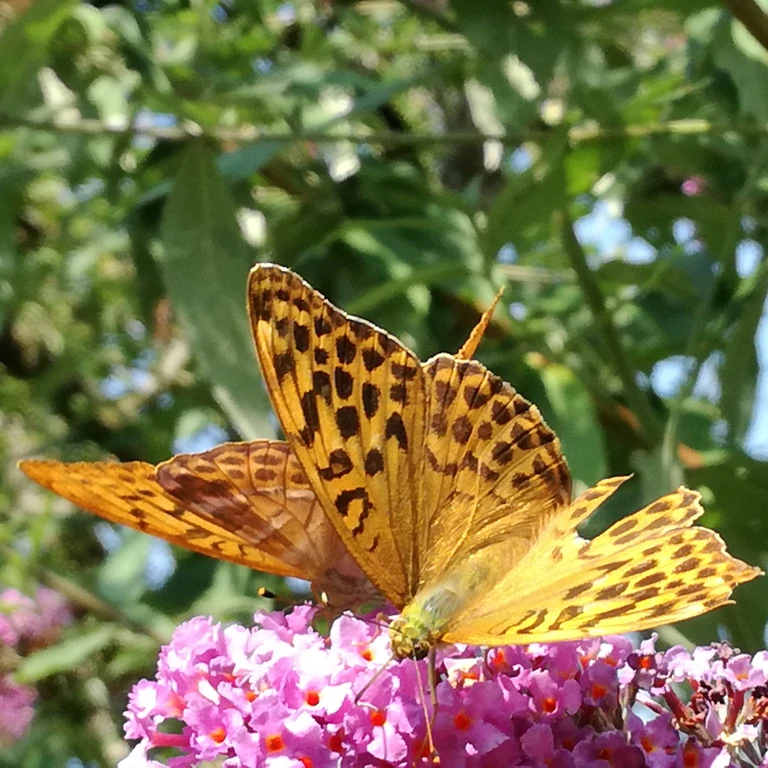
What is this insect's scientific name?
Argynnis paphia
